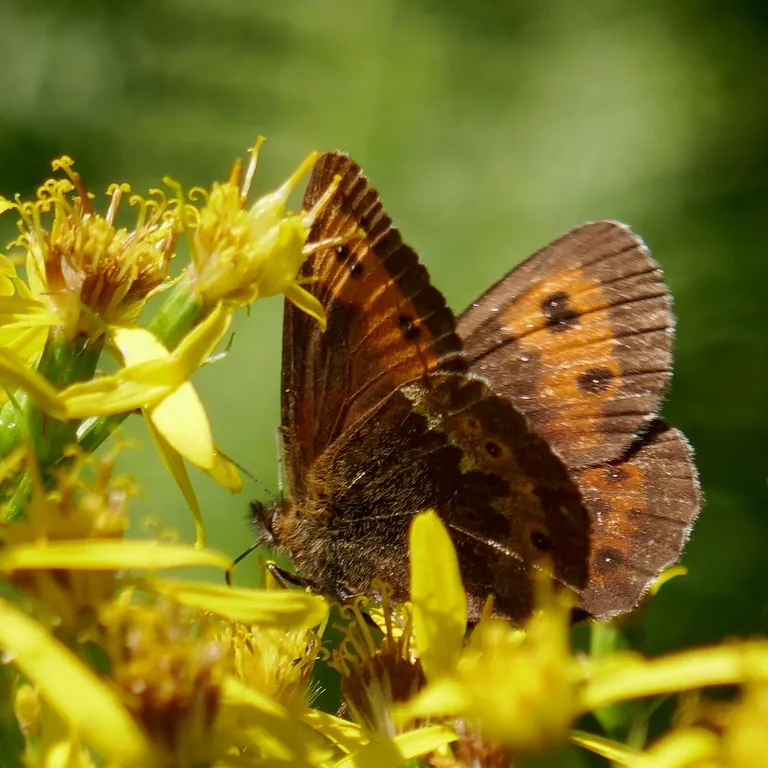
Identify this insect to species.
Erebia euryale
